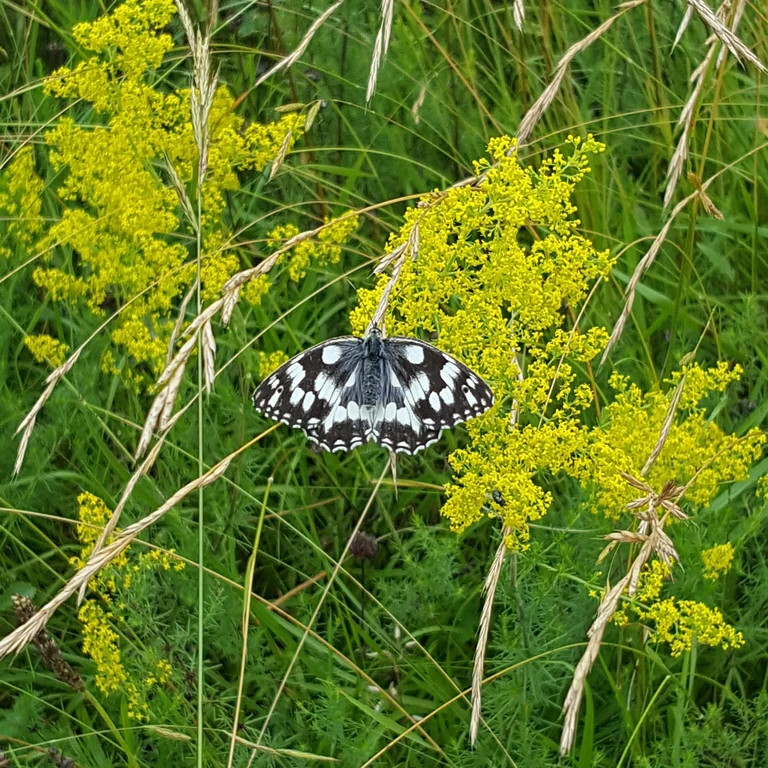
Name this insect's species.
Melanargia galathea
